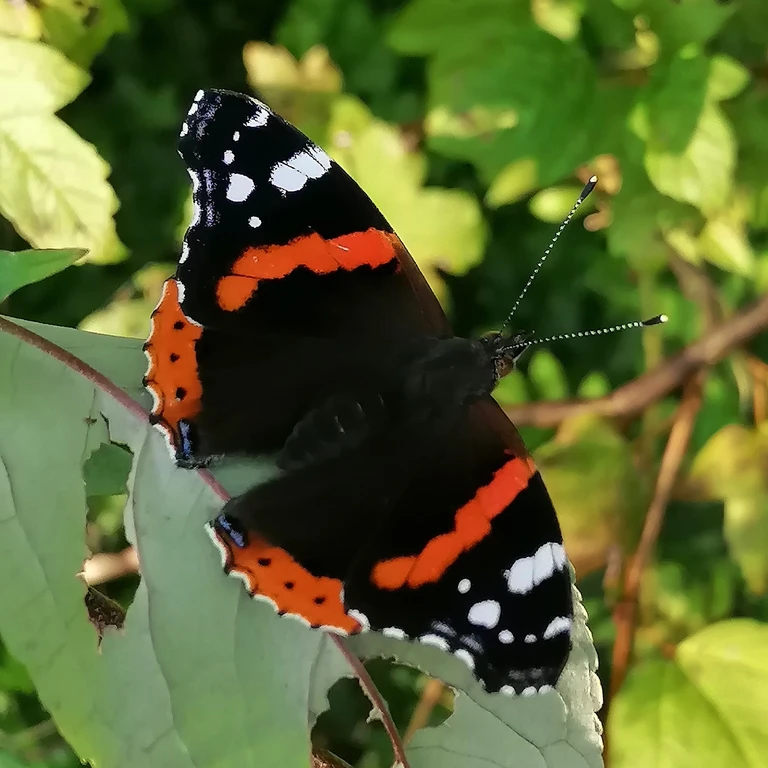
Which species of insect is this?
Vanessa atalanta
